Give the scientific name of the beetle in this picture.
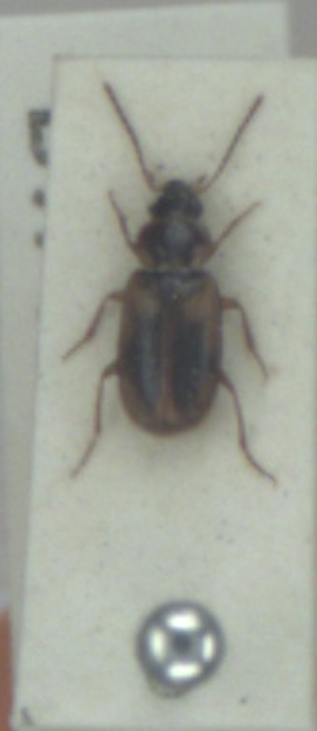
Acupalpus dorsalis
